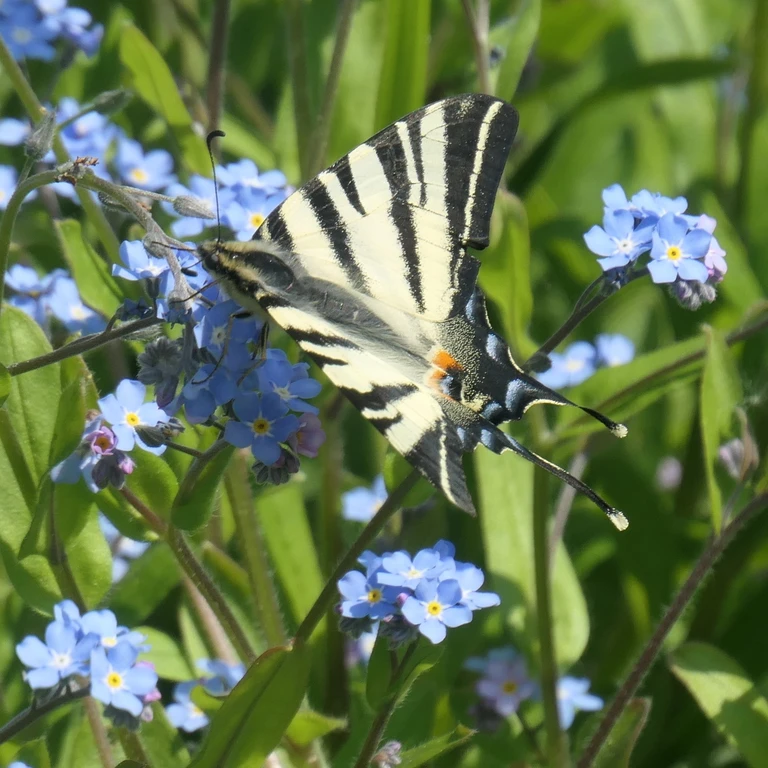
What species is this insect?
Iphiclides podalirius
